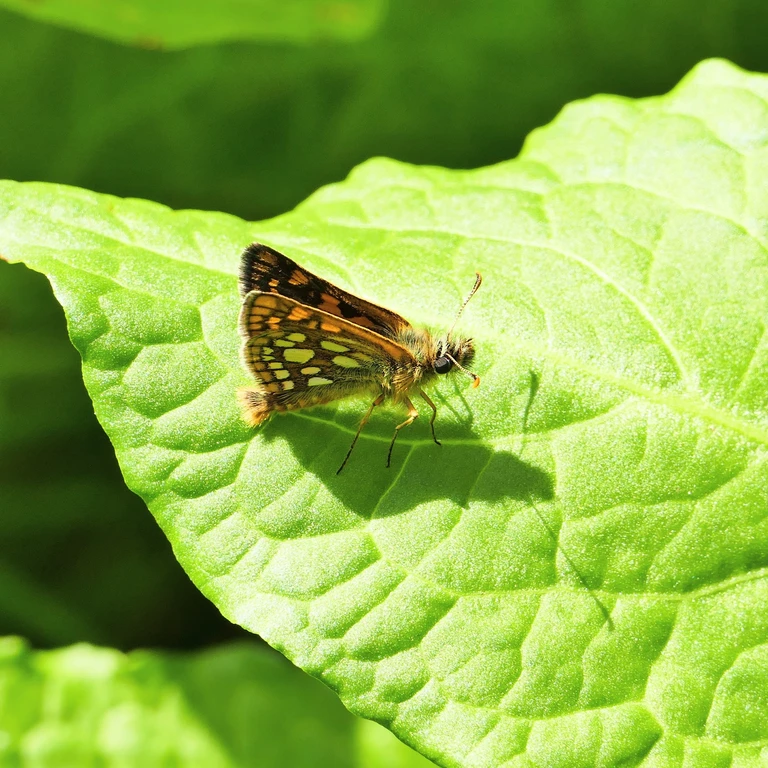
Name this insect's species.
Carterocephalus palaemon
